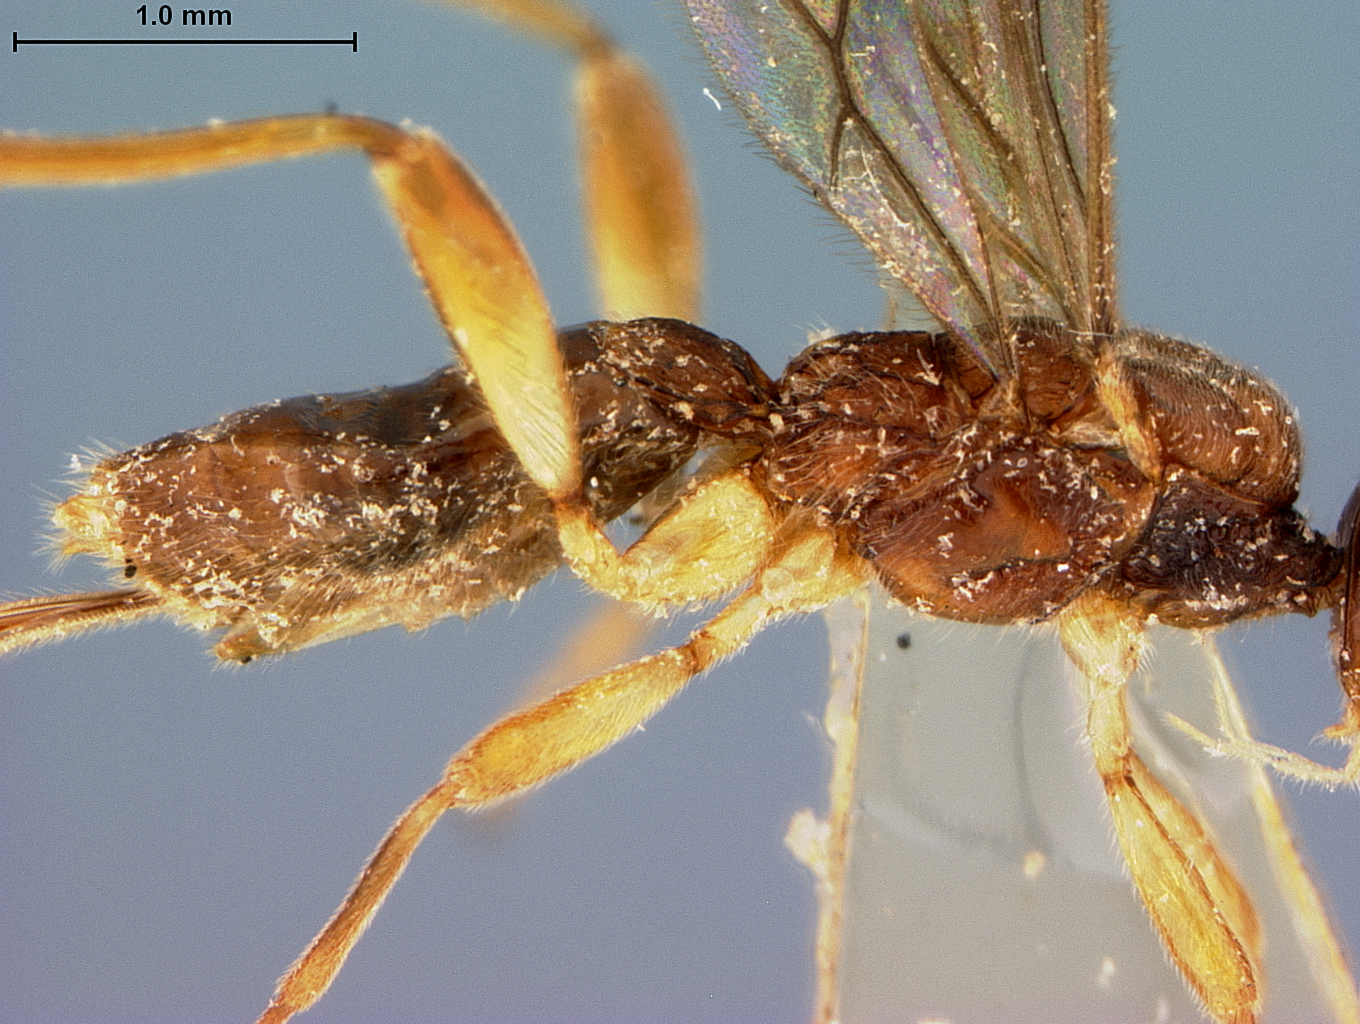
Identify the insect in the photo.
Poryctes ambeodonii
